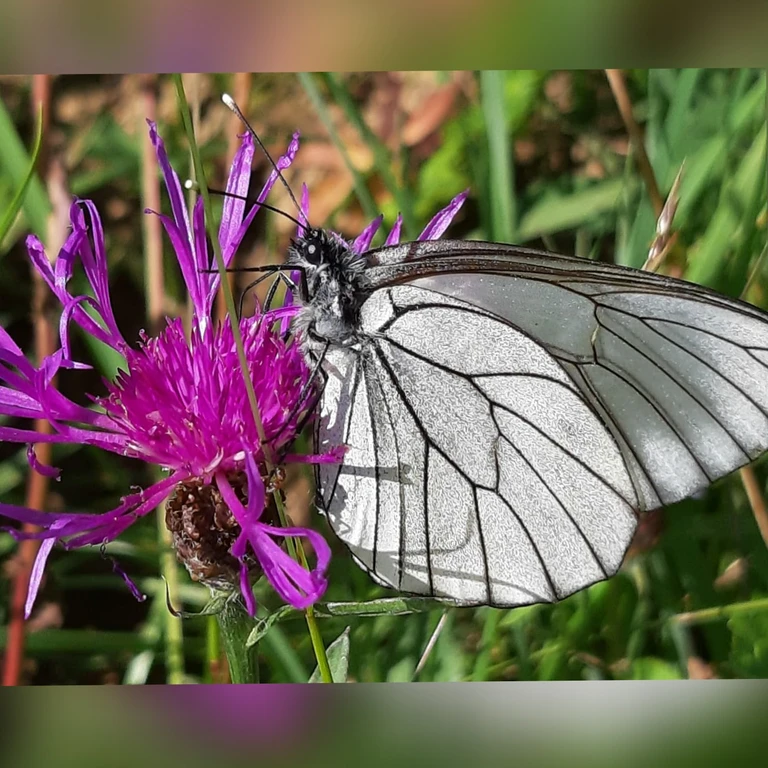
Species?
Aporia crataegi
